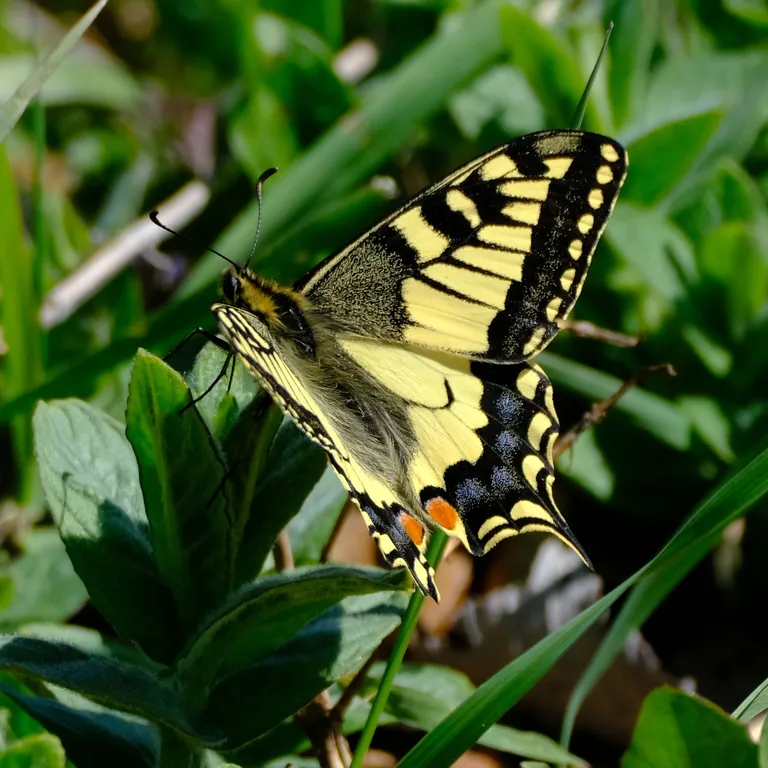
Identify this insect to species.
Papilio machaon
